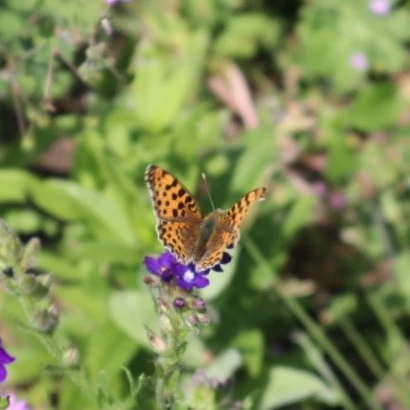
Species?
Issoria lathonia
